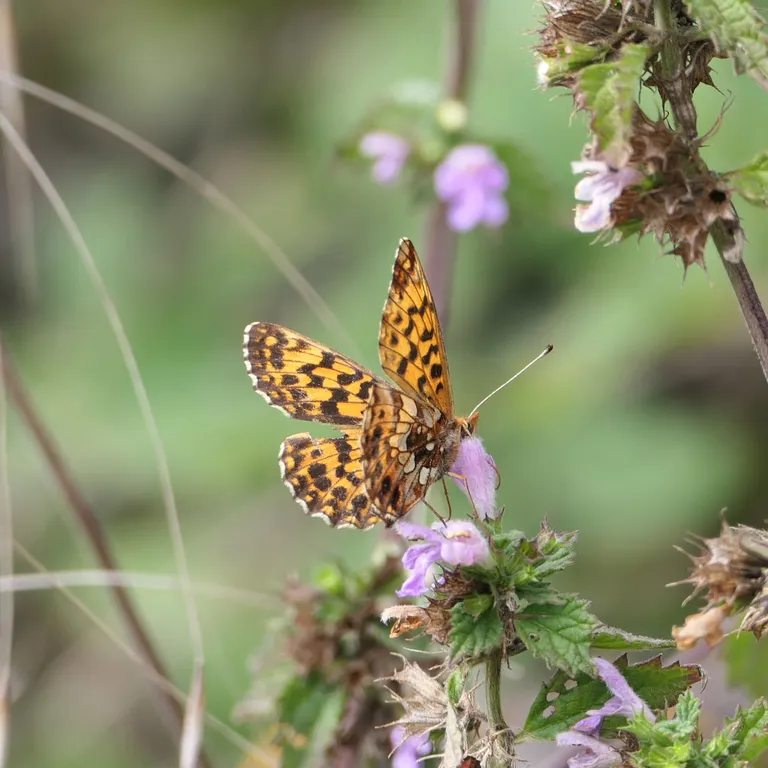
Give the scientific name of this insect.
Boloria dia
